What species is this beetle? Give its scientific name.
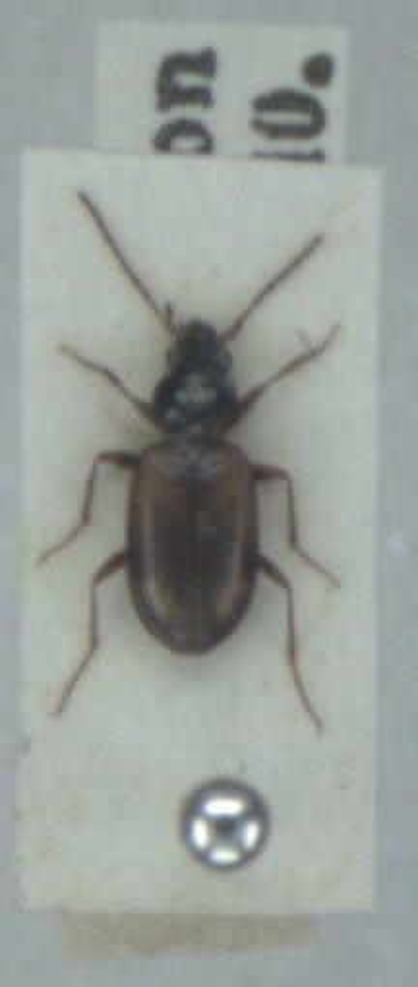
Bembidion bualei
